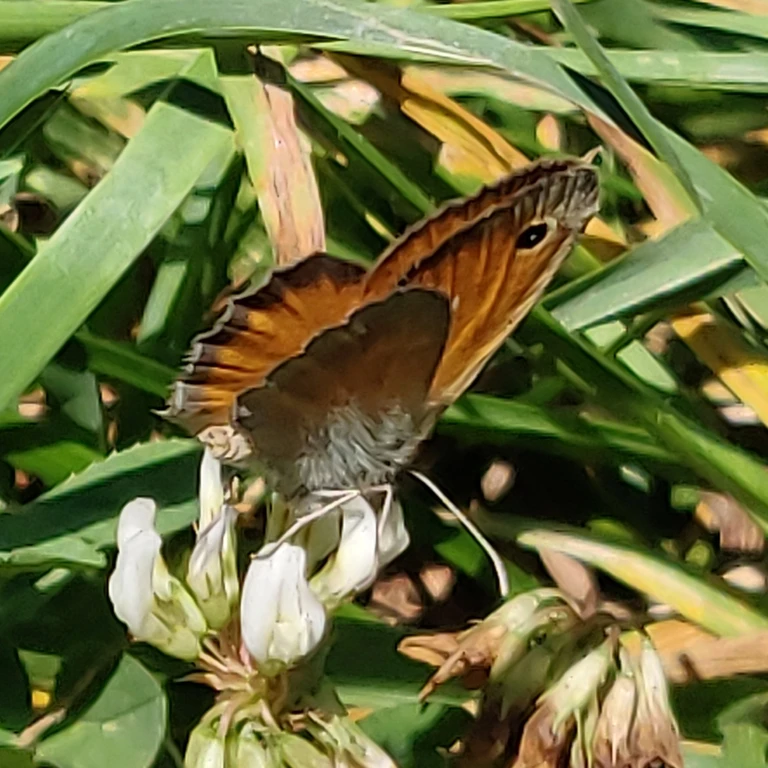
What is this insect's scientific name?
Coenonympha pamphilus
